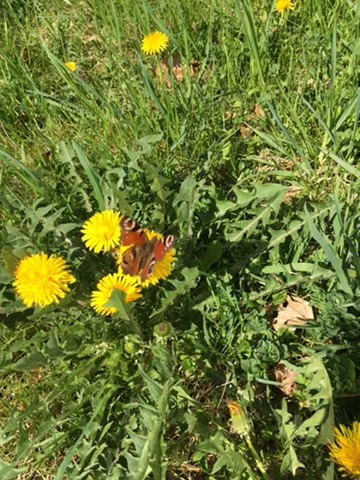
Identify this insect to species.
Aglais io
